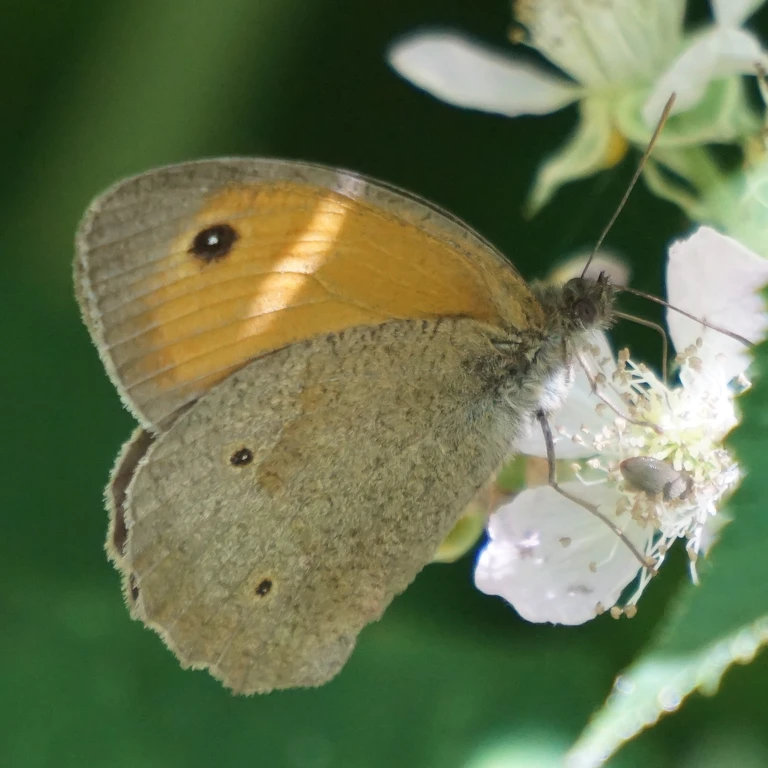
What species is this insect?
Maniola jurtina
